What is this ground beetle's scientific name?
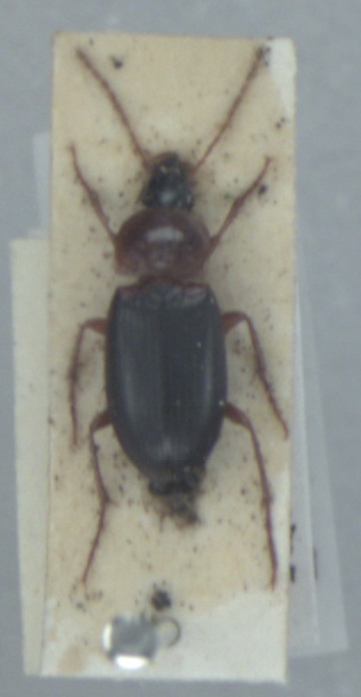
Calathus melanocephalus
